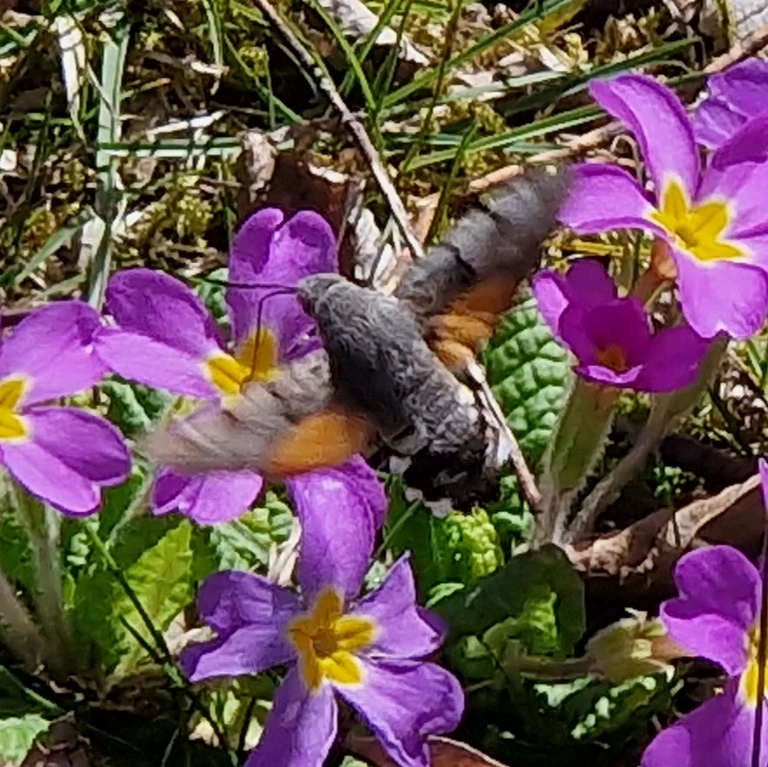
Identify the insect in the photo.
Macroglossum stellatarum
